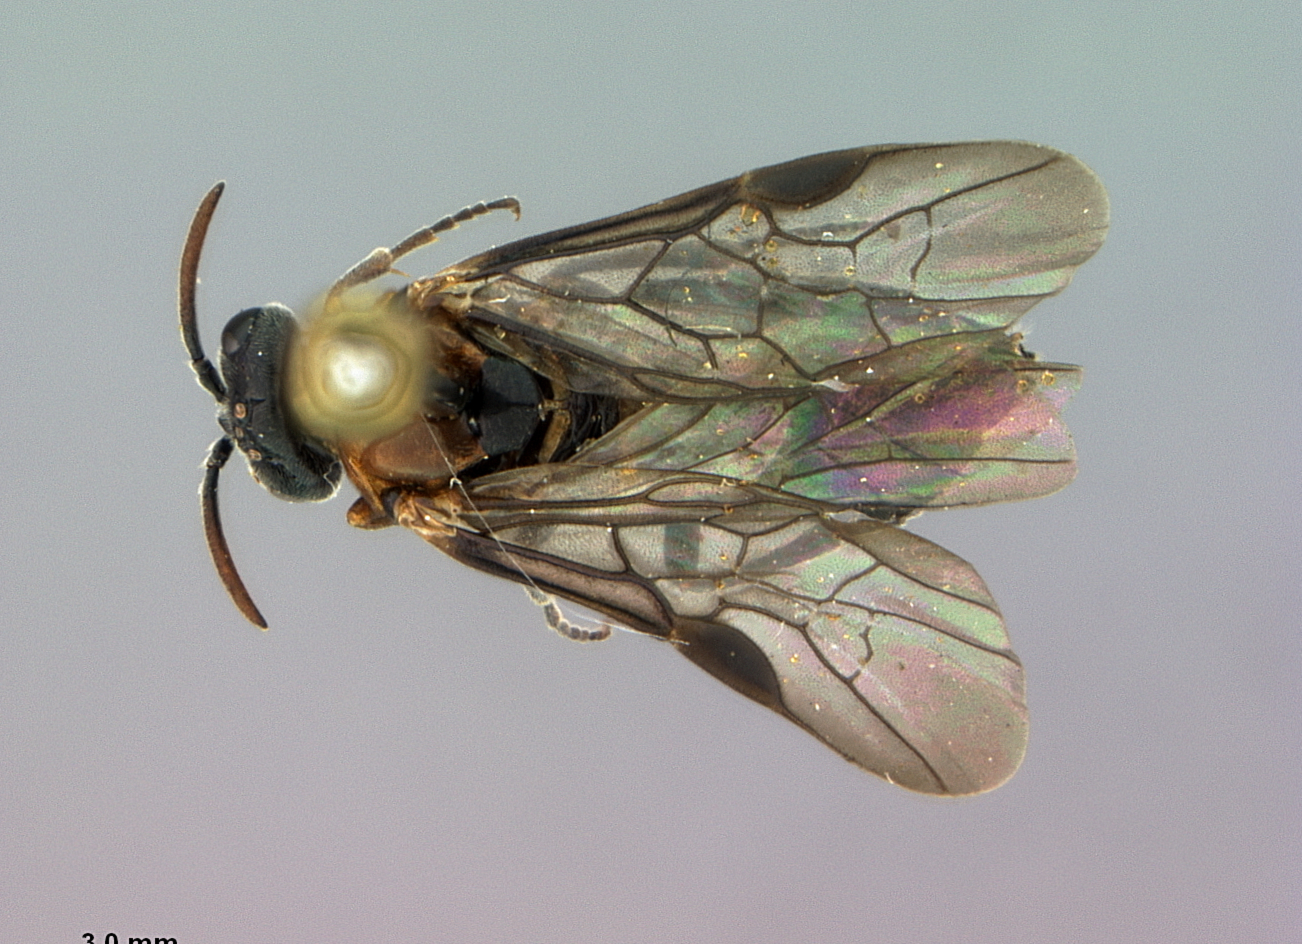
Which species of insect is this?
Sterictiphora cruenta
